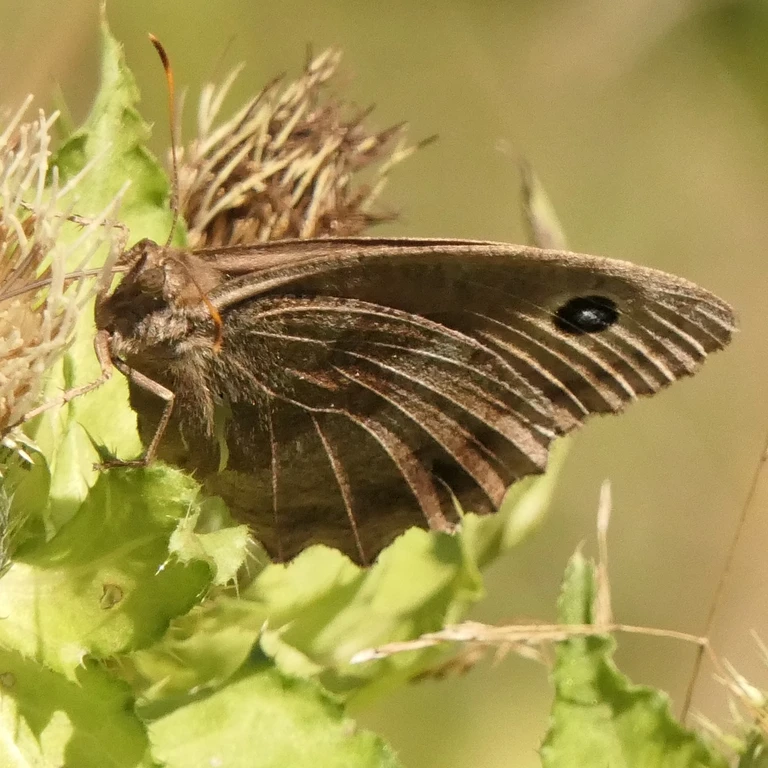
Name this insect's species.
Minois dryas
